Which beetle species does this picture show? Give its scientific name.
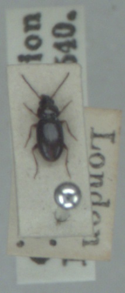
Bembidion obtusum
